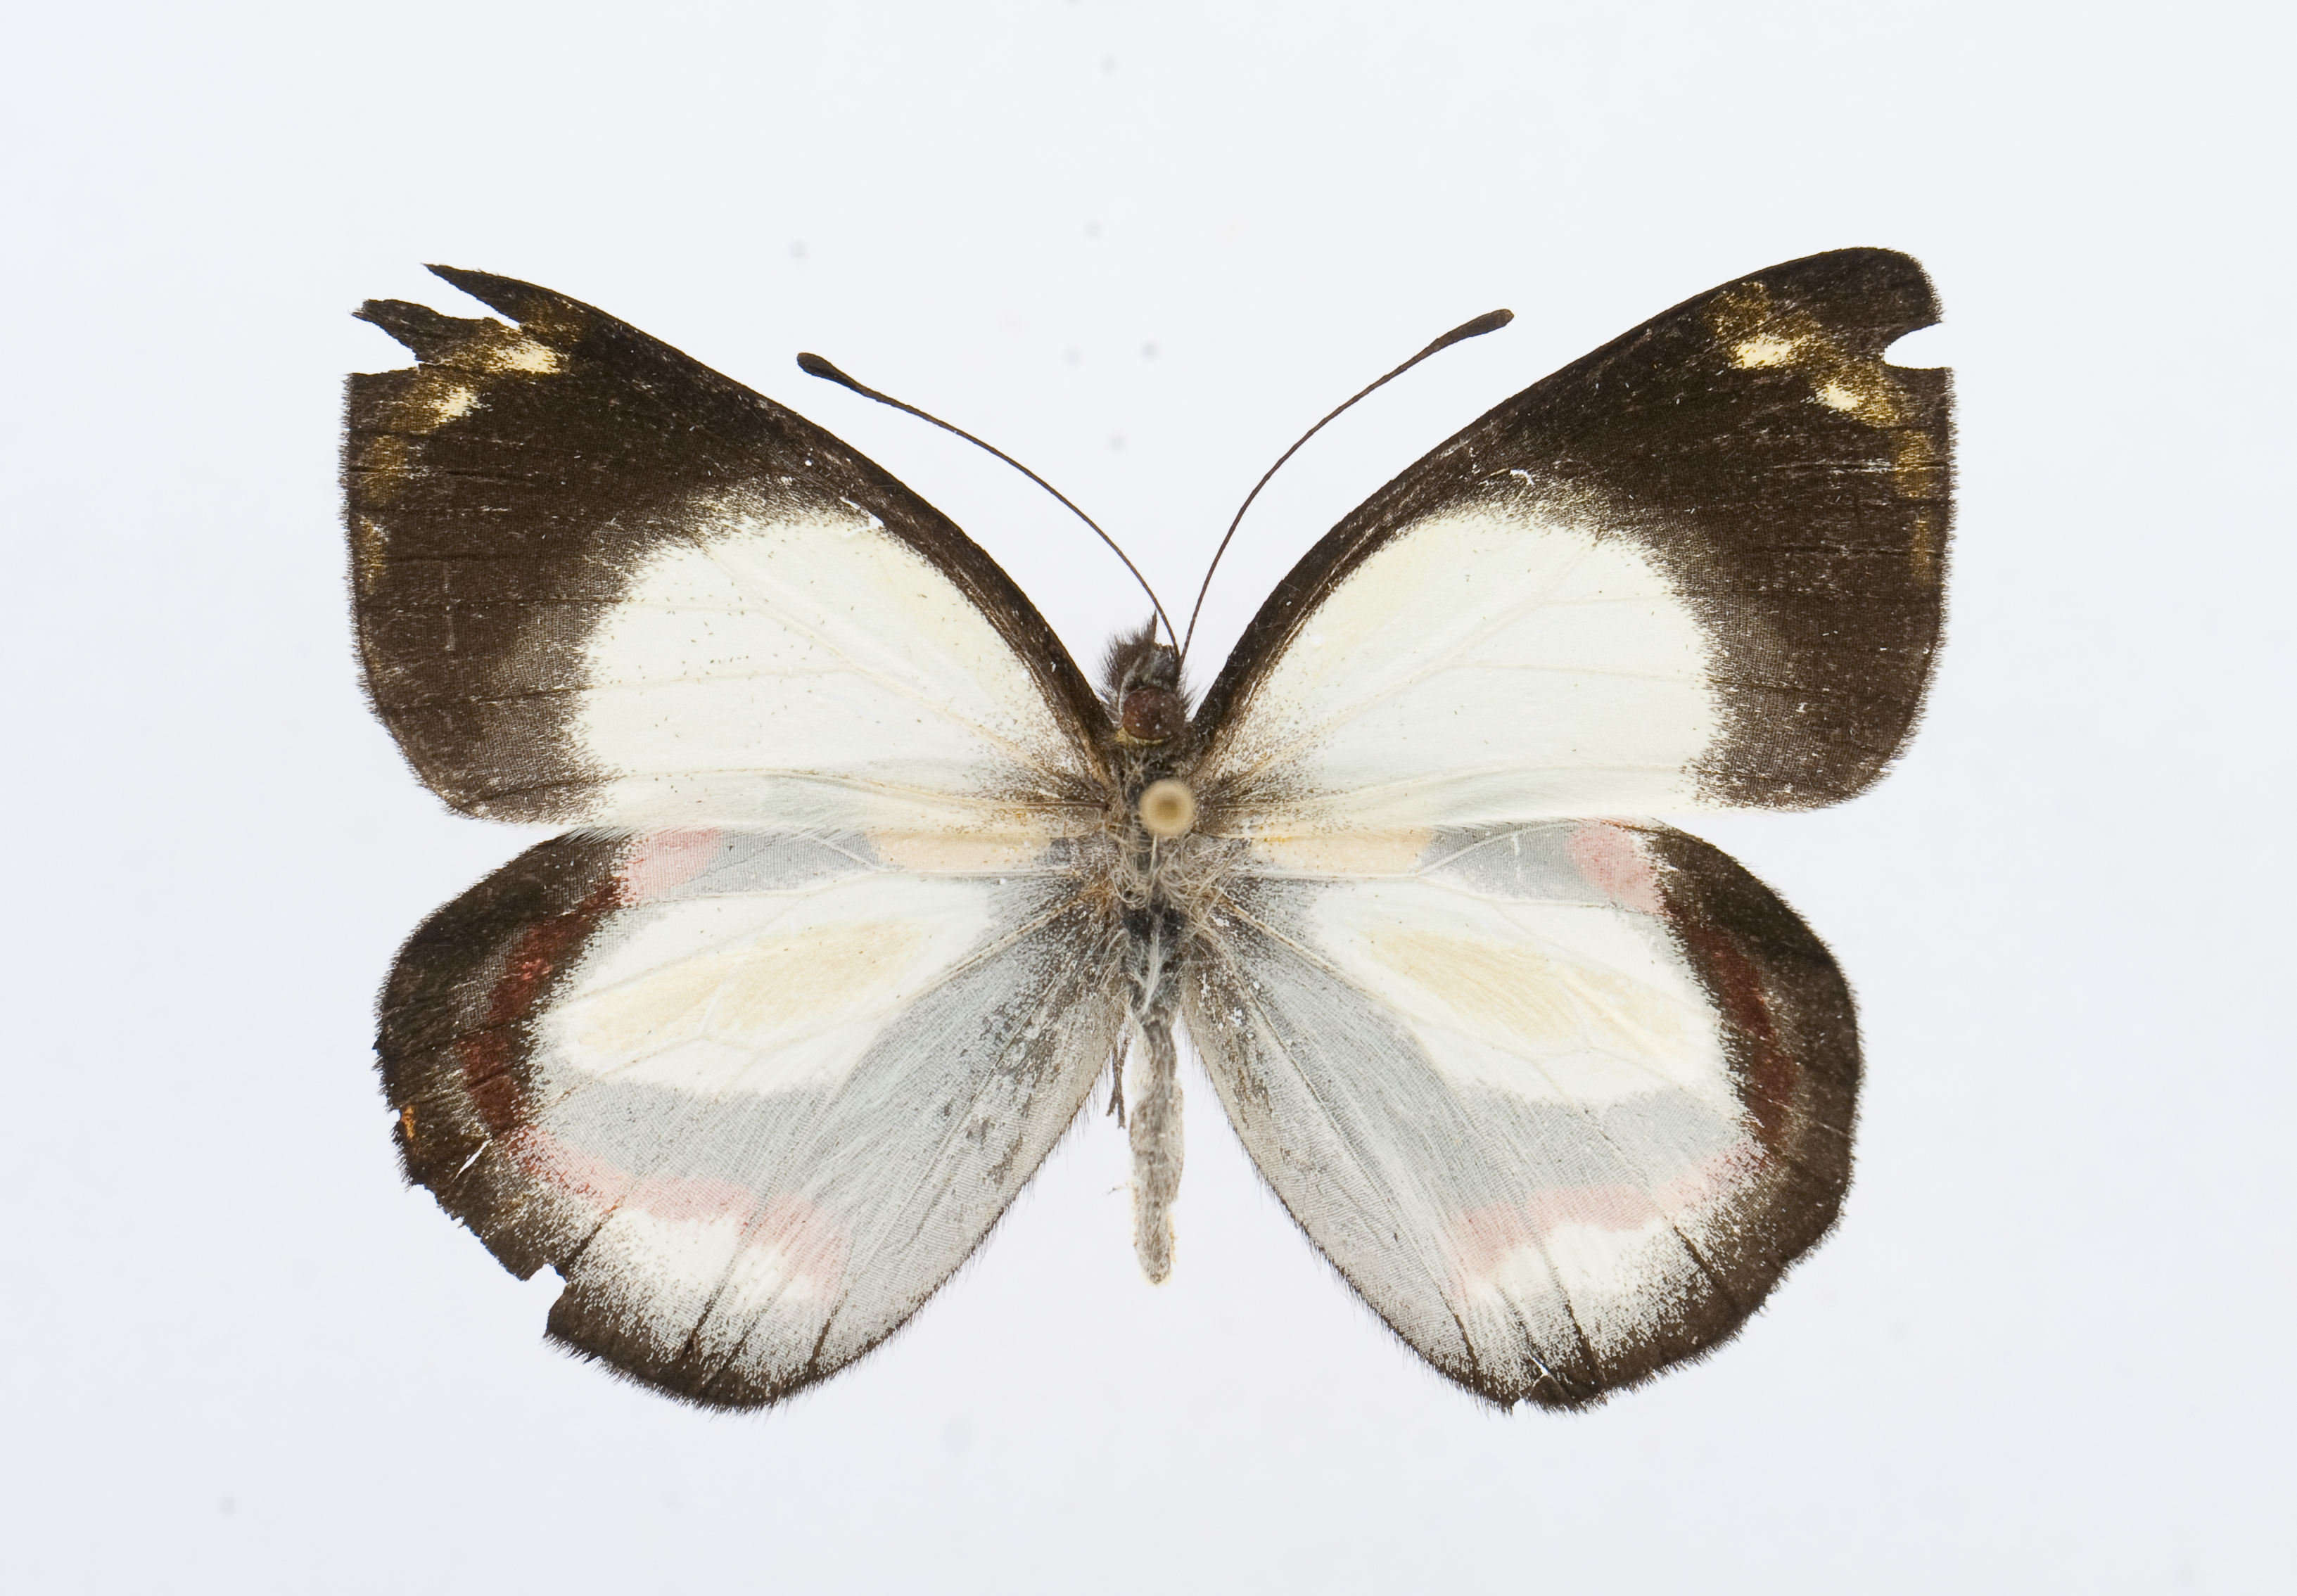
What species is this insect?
Delias bakeri
